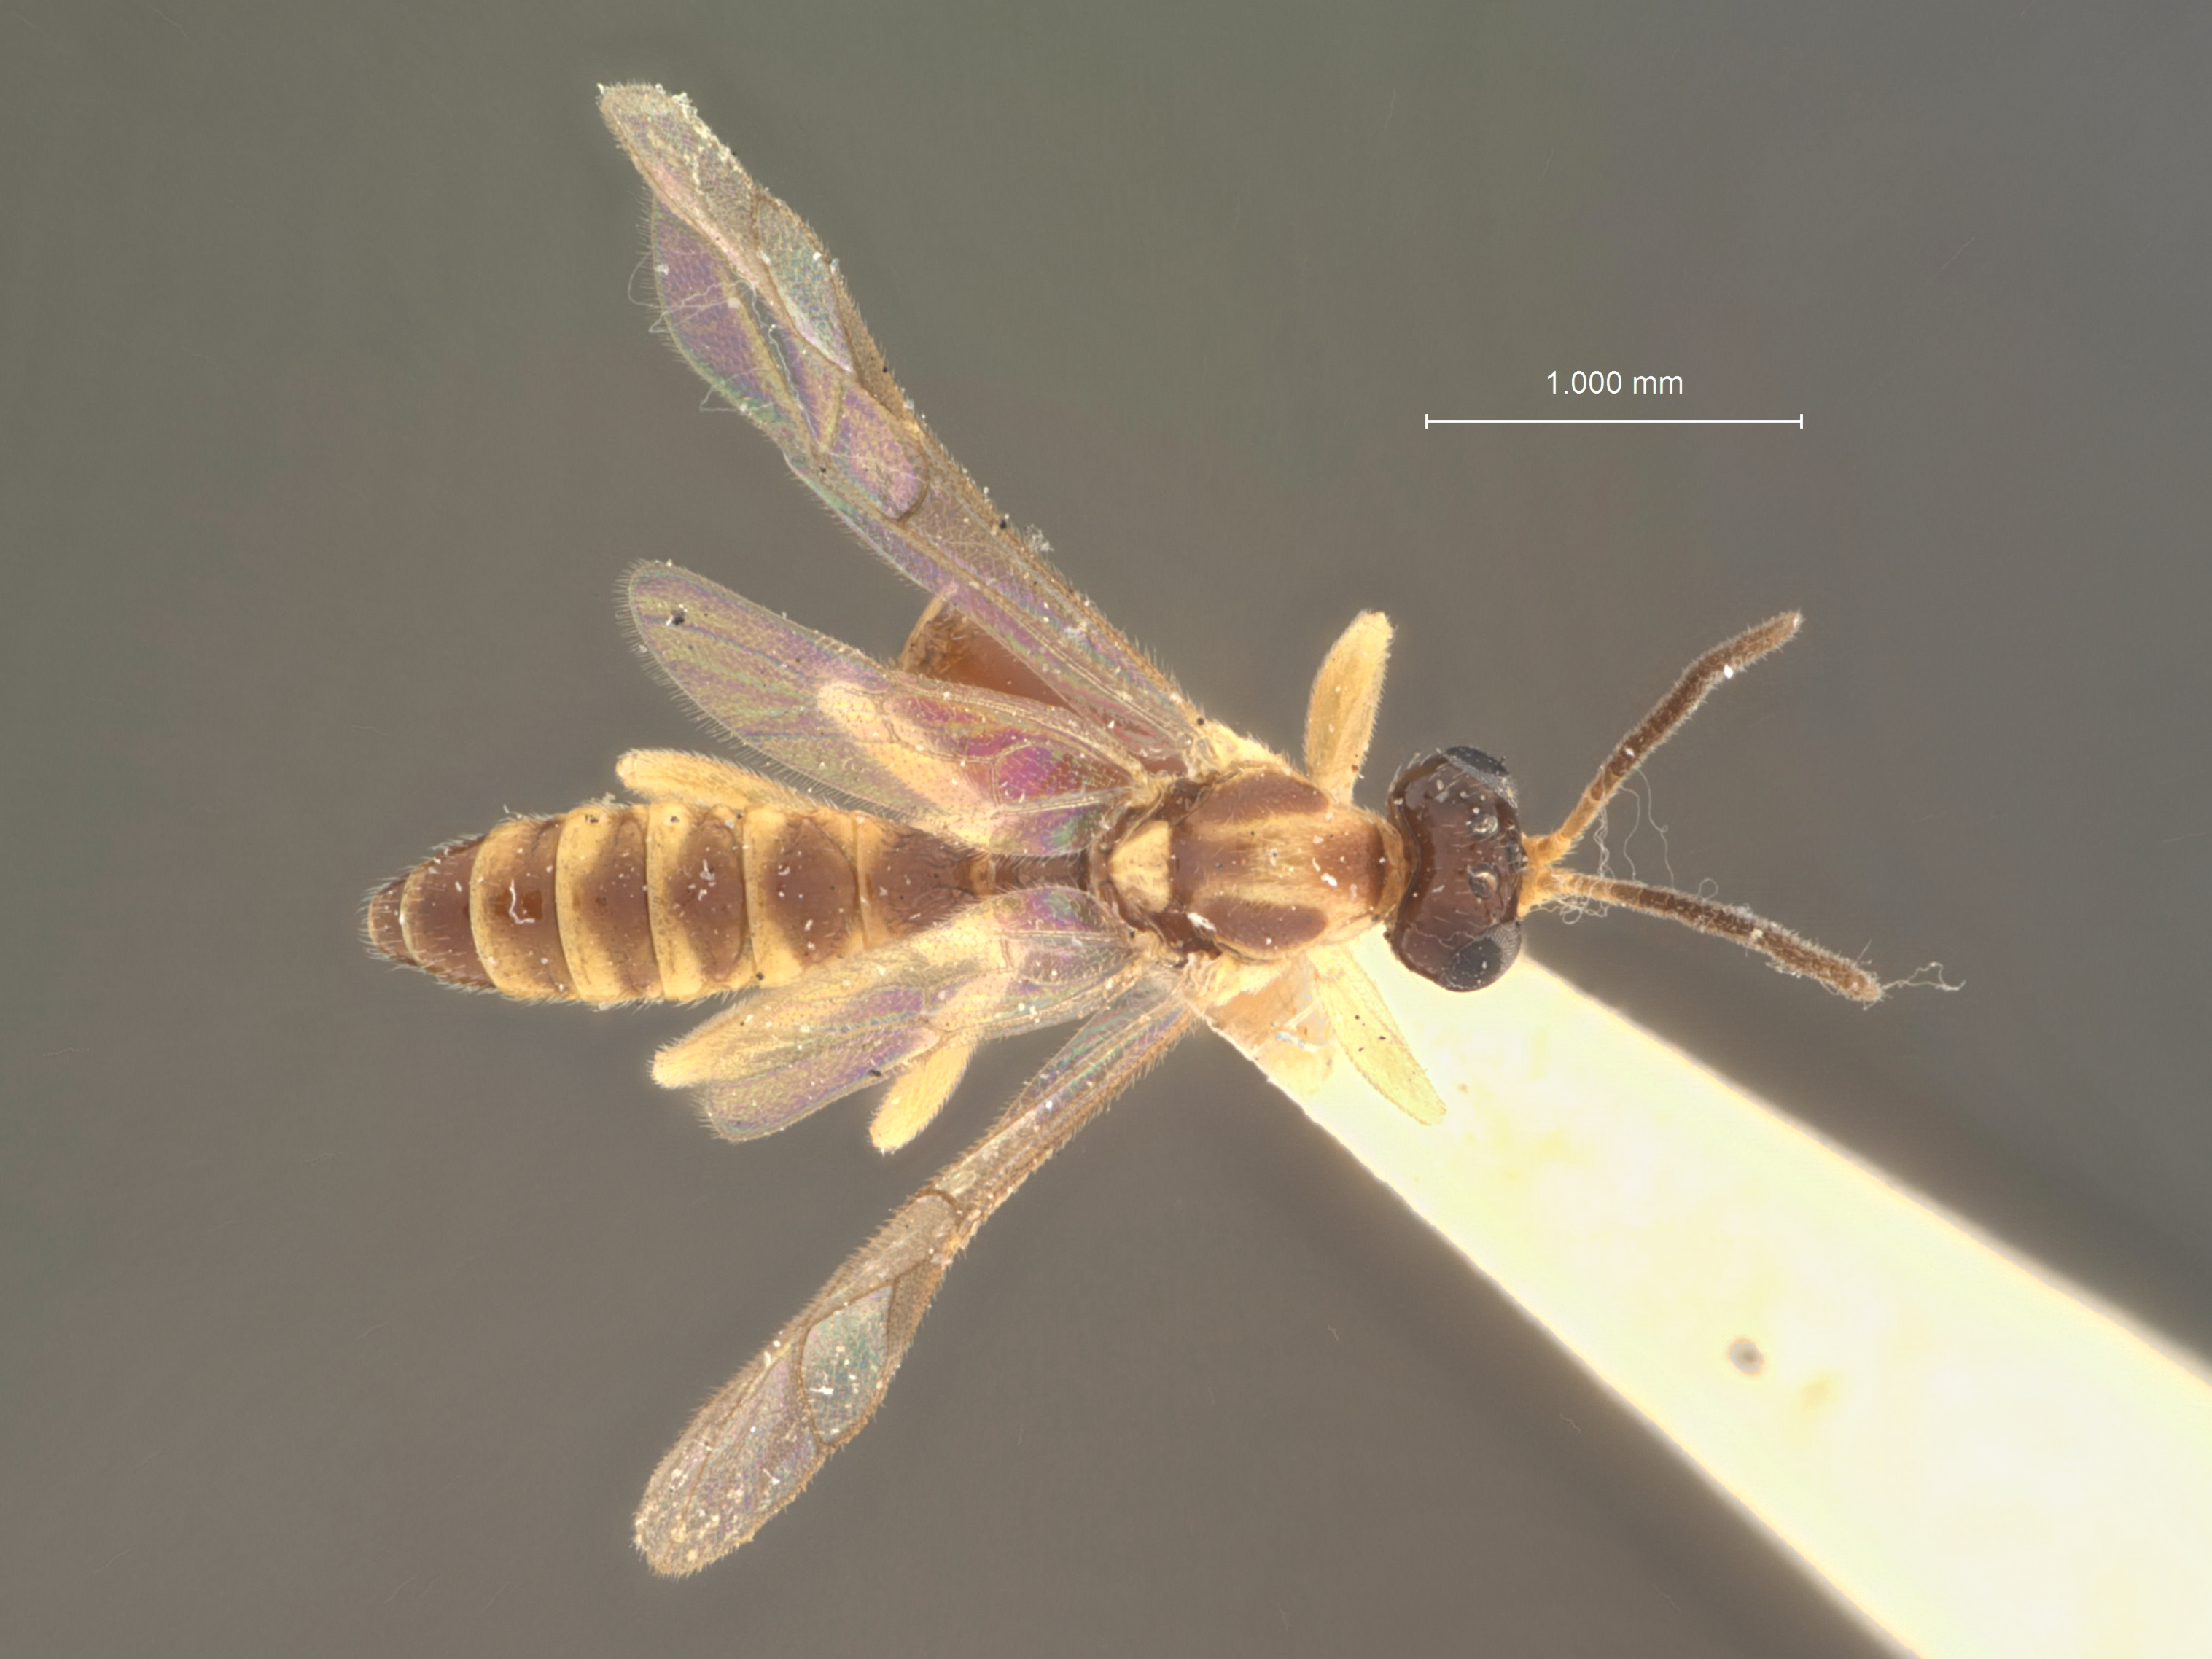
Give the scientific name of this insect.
Polysphincta dictynae
